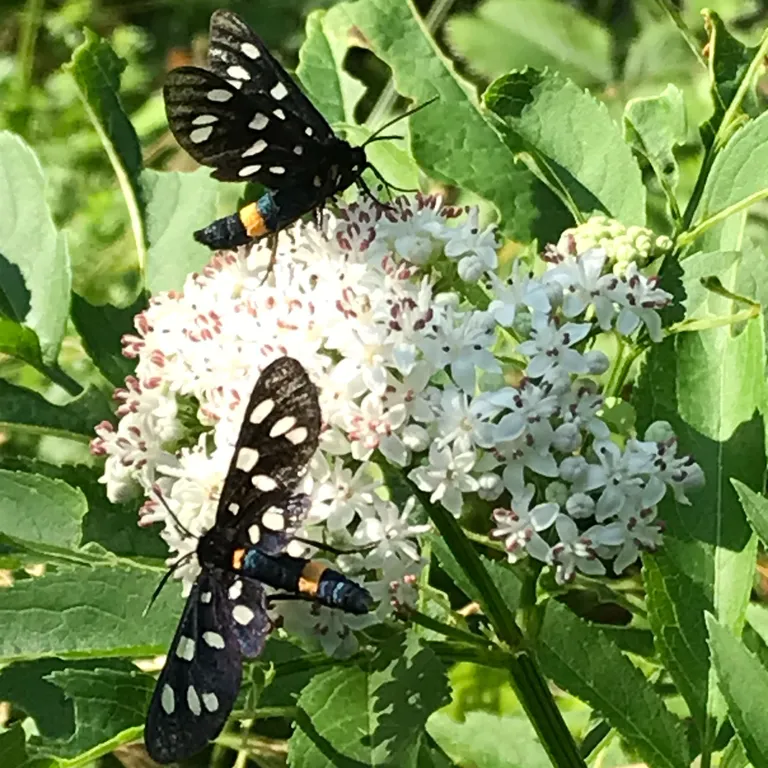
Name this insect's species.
Amata phegea
